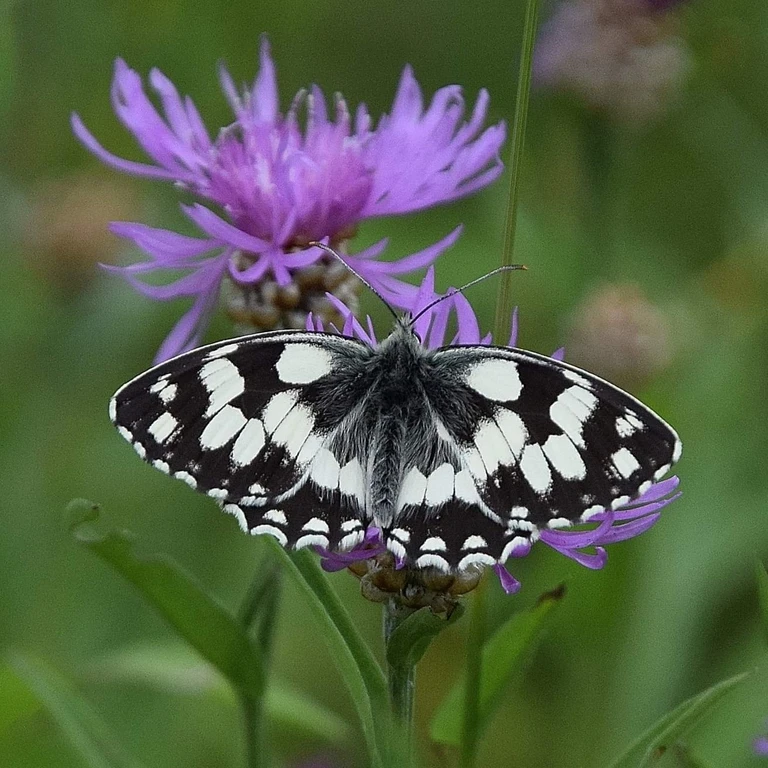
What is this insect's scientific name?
Melanargia galathea
